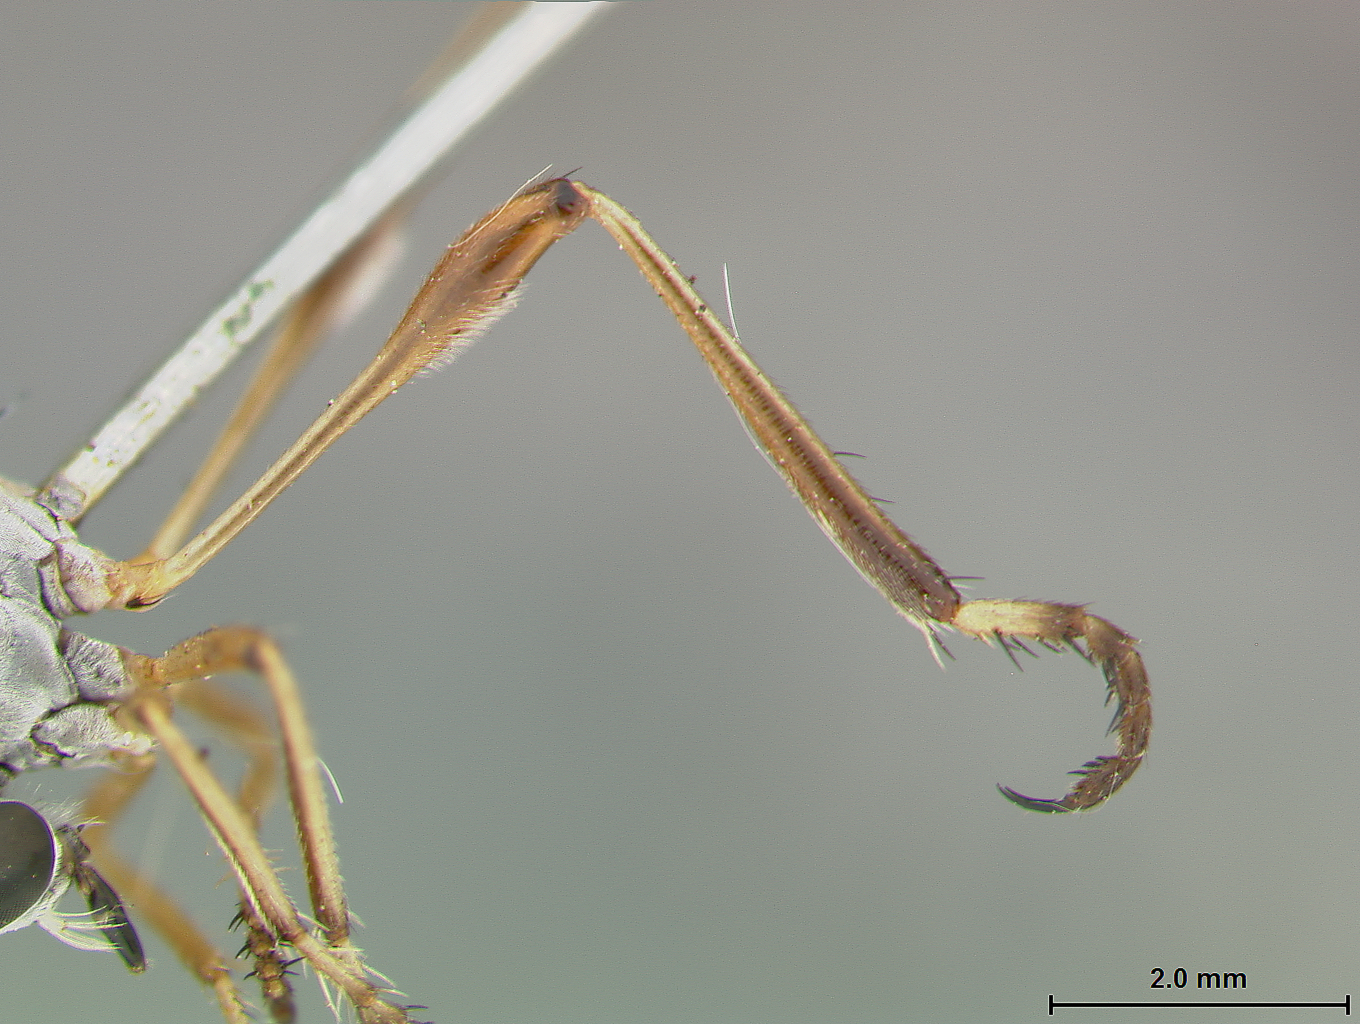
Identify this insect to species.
Leptogaster hirtipes
